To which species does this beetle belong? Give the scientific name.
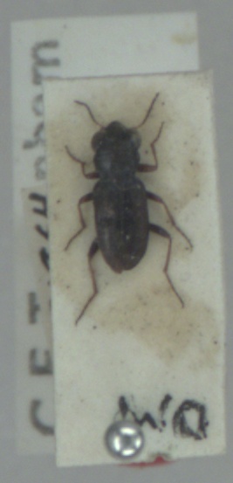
Notiophilus rufipes
